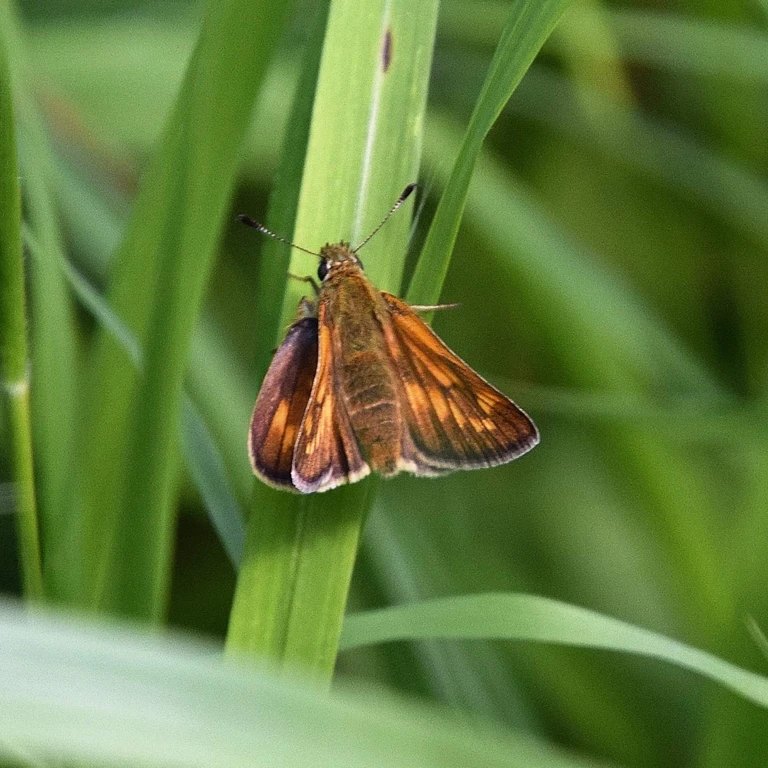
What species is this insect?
Ochlodes sylvanus (also Ochlodes venata)
